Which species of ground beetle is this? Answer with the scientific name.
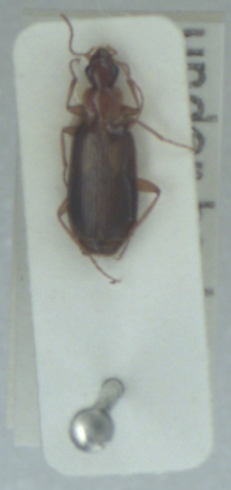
Dromius angustus
